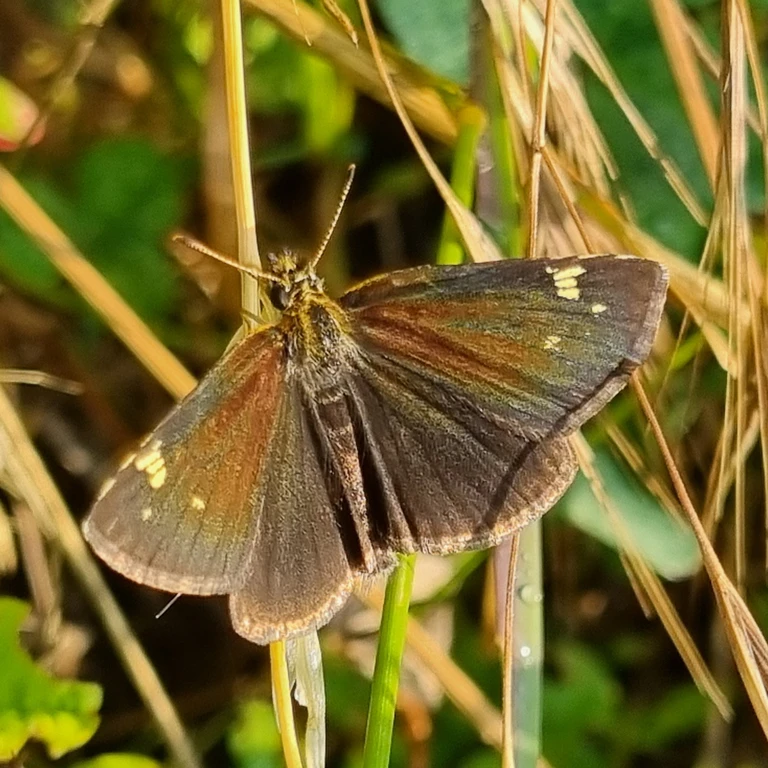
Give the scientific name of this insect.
Heteropterus morpheus
